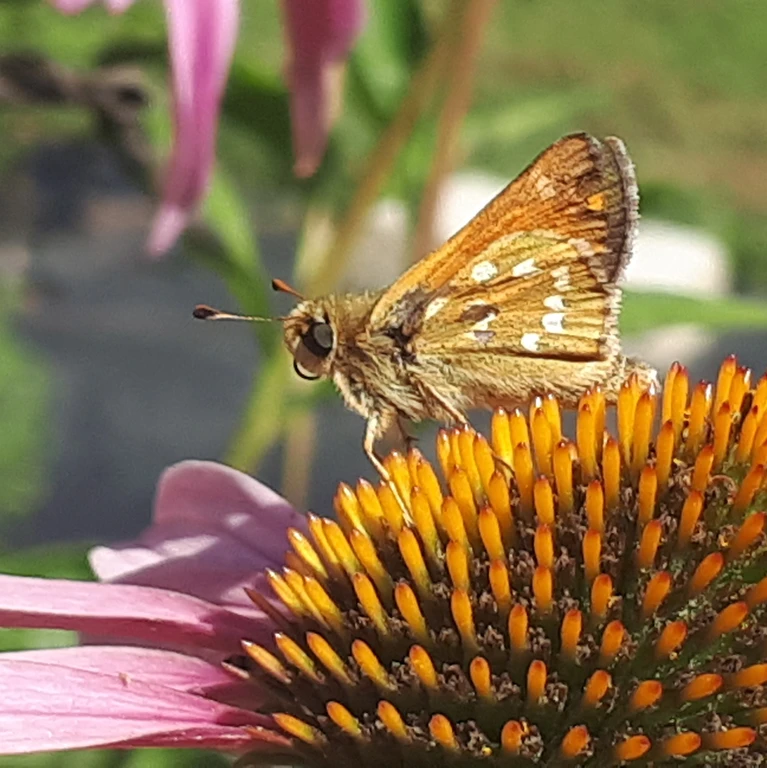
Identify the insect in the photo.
Hesperia comma
